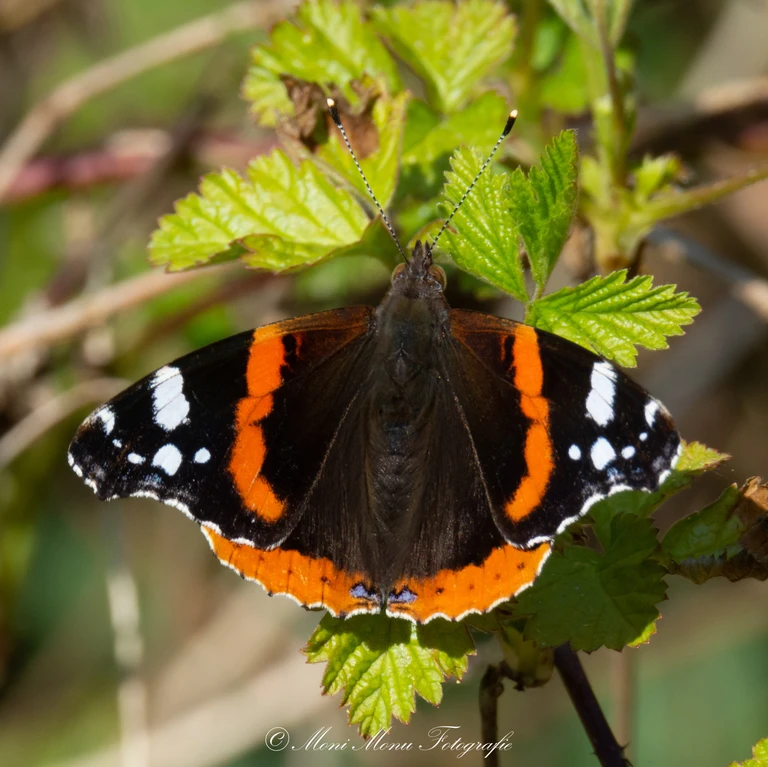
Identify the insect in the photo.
Vanessa atalanta
